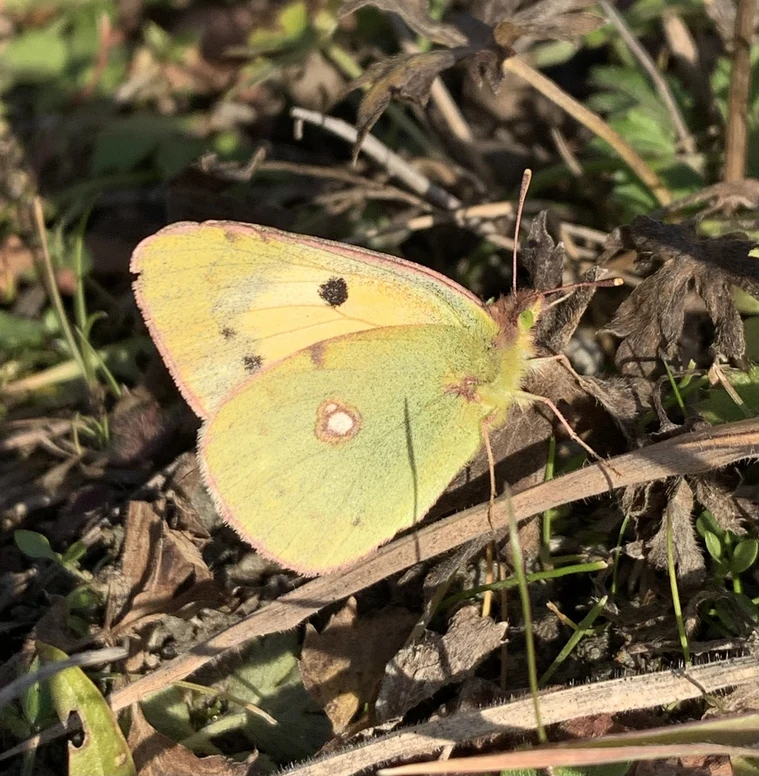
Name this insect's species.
Colias croceus
